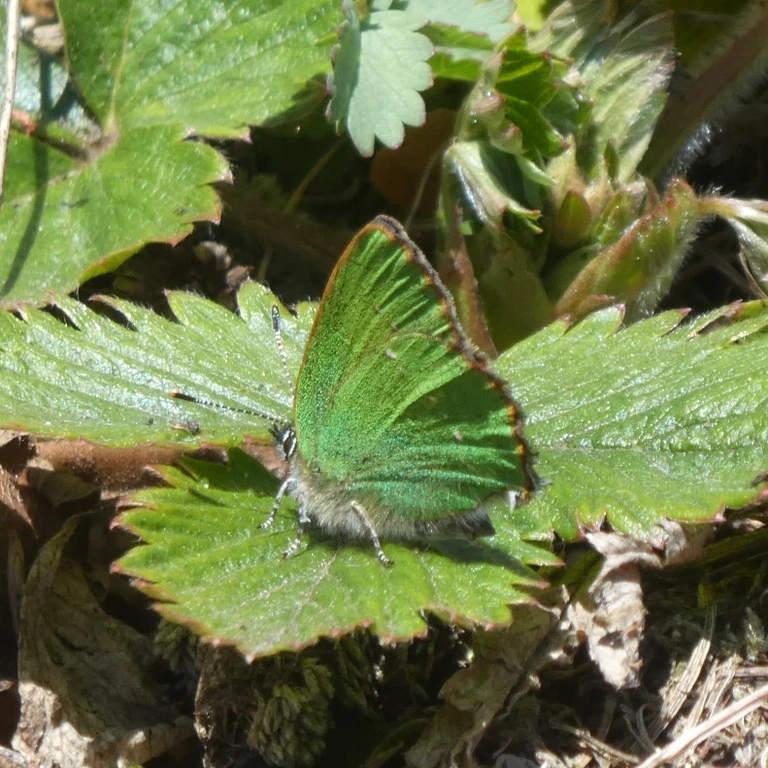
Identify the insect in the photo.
Callophrys rubi
